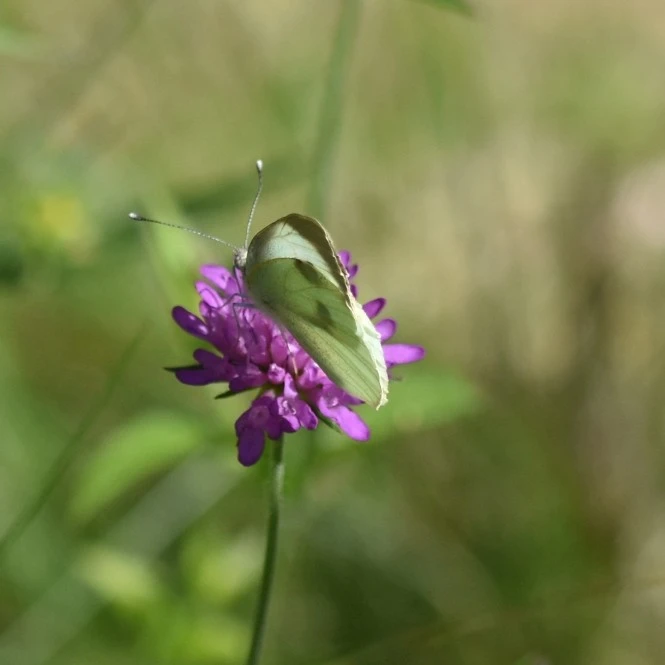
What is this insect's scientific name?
Pieris brassicae
